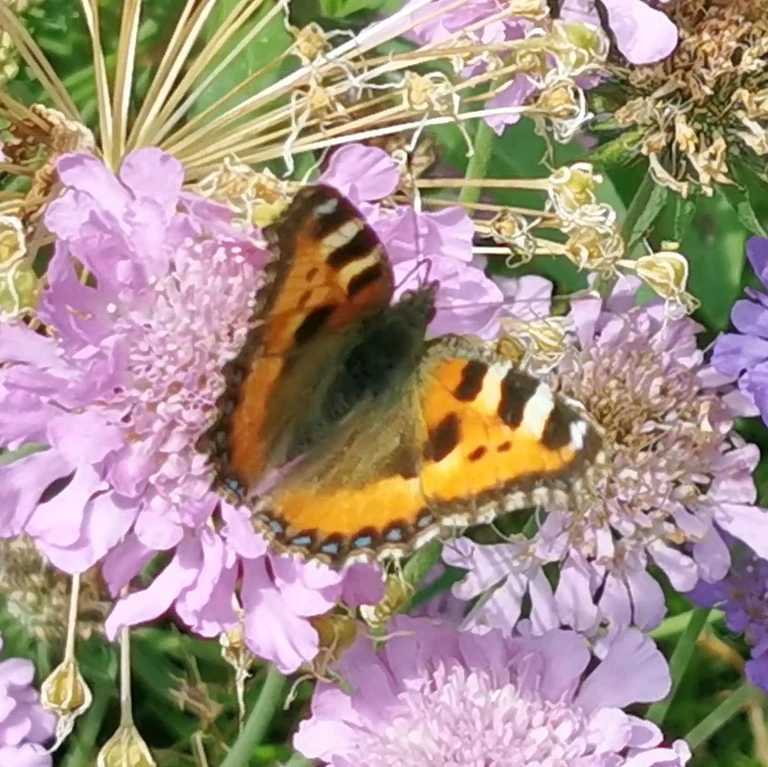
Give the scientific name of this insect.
Aglais urticae
